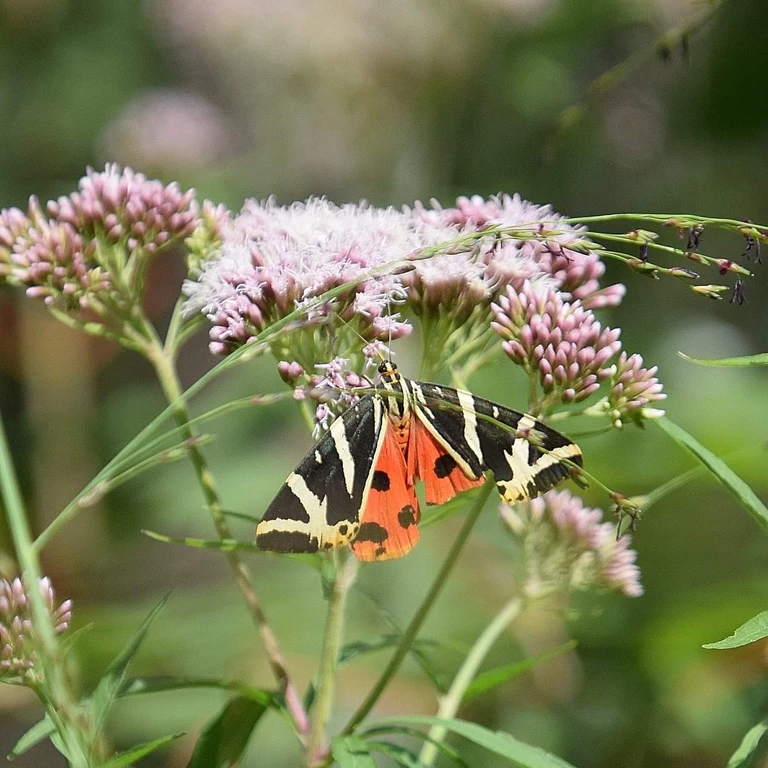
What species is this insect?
Euplagia quadripunctaria
